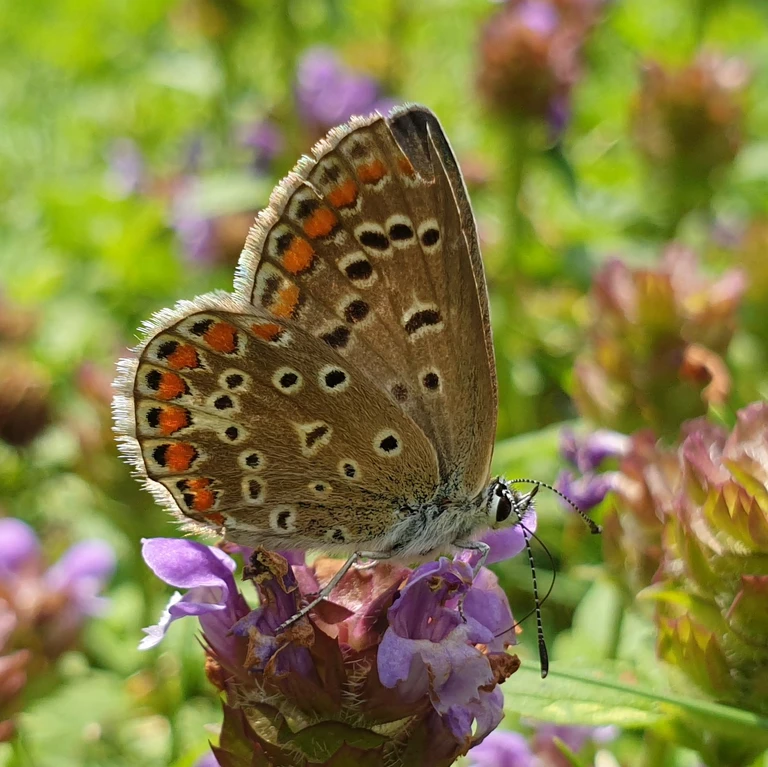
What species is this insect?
Polyommatus icarus
